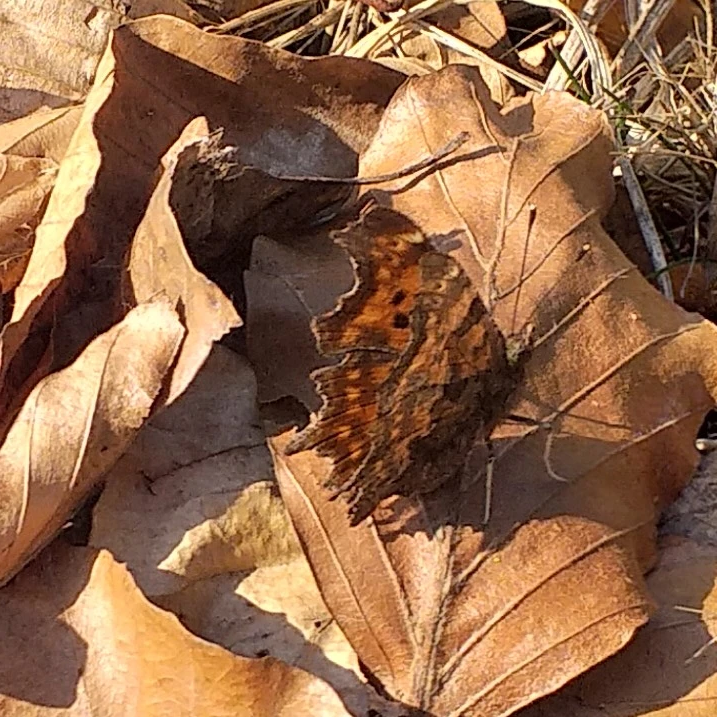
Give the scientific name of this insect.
Polygonia c-album
